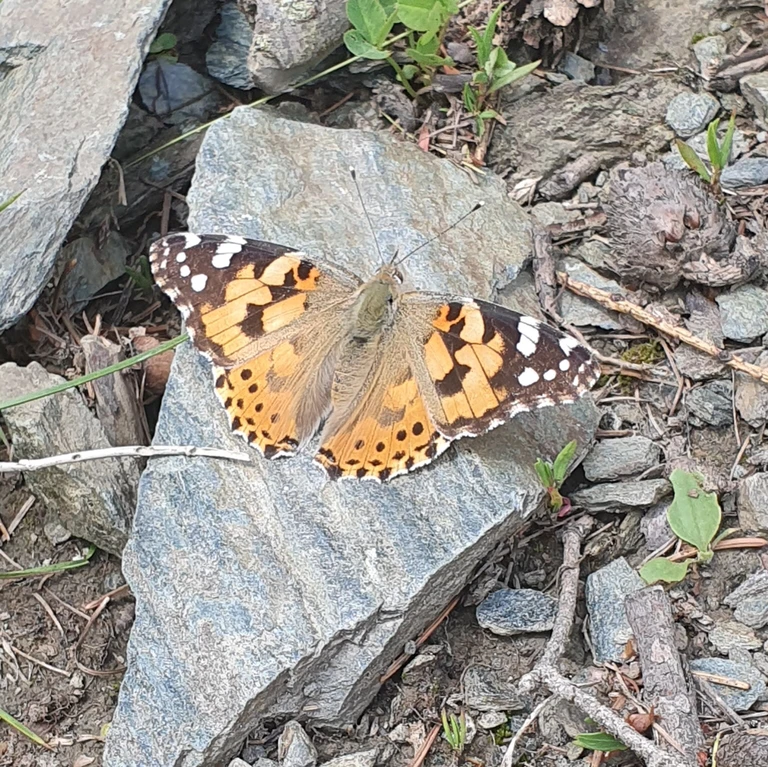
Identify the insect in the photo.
Vanessa cardui
